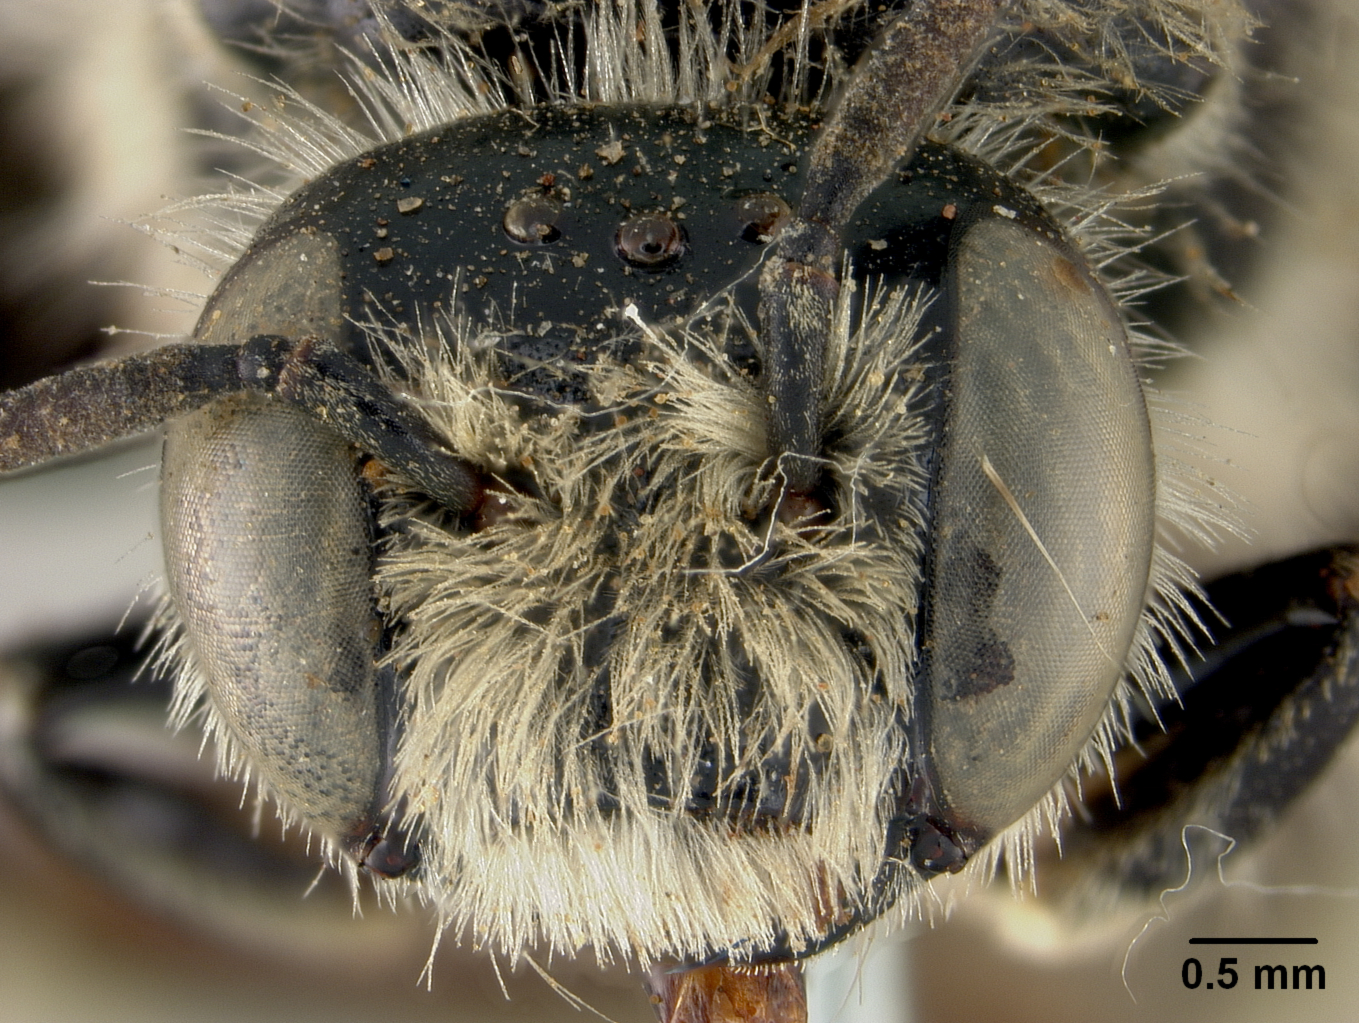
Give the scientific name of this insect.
Diadasia megamorpha
